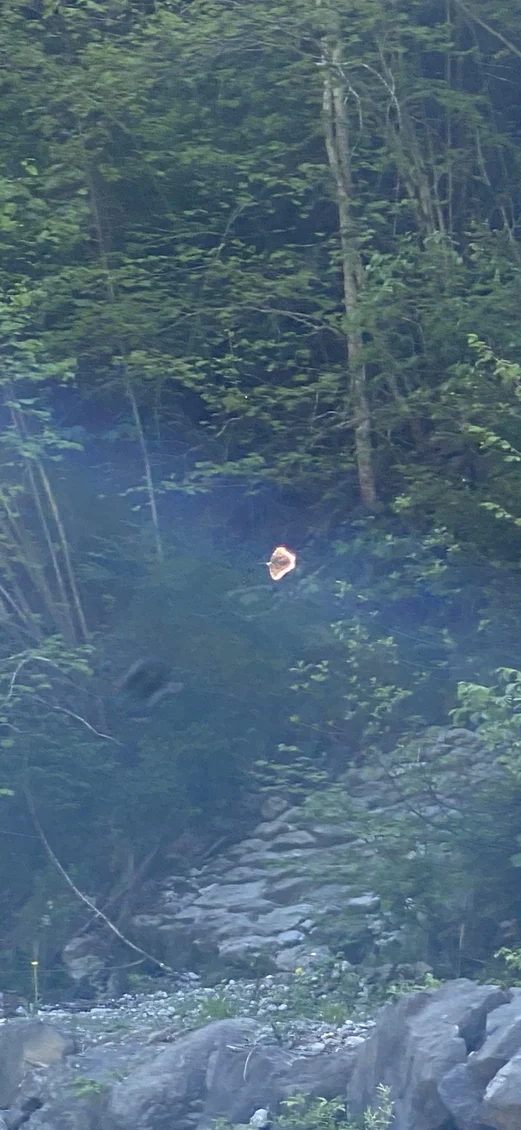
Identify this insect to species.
Nymphalis antiopa
